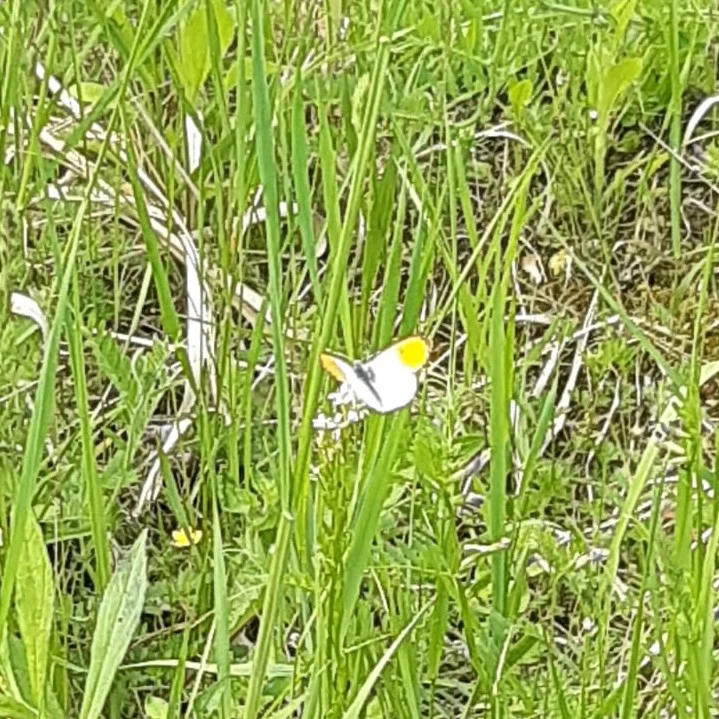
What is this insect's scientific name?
Anthocharis cardamines
